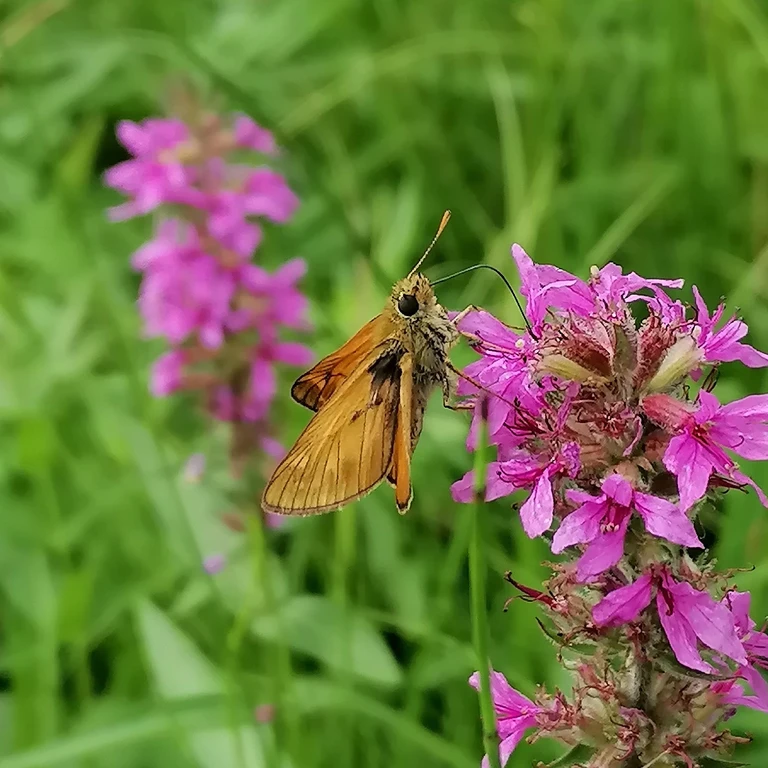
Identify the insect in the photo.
Ochlodes sylvanus (also Ochlodes venata)
